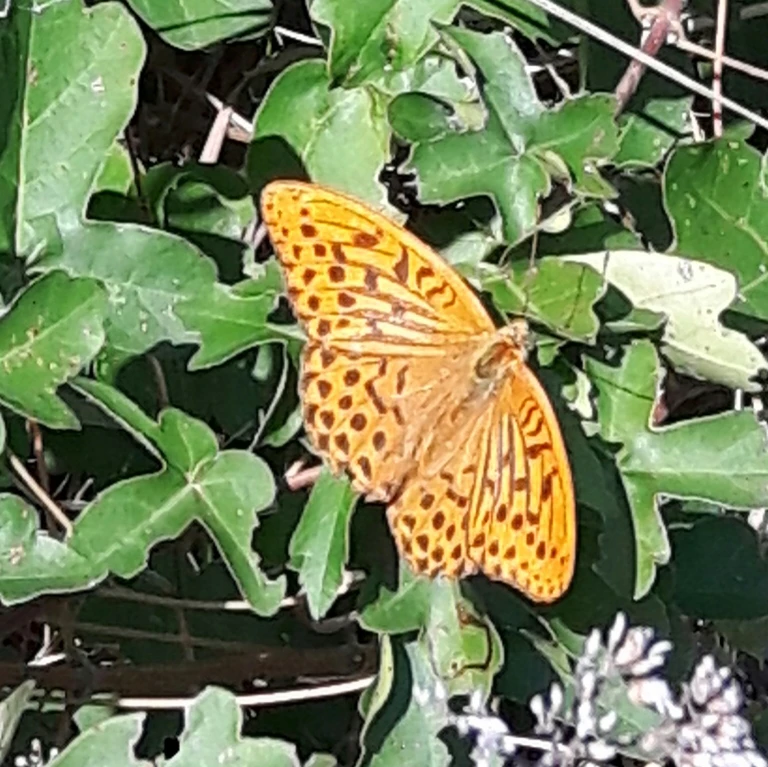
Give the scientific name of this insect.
Argynnis paphia
